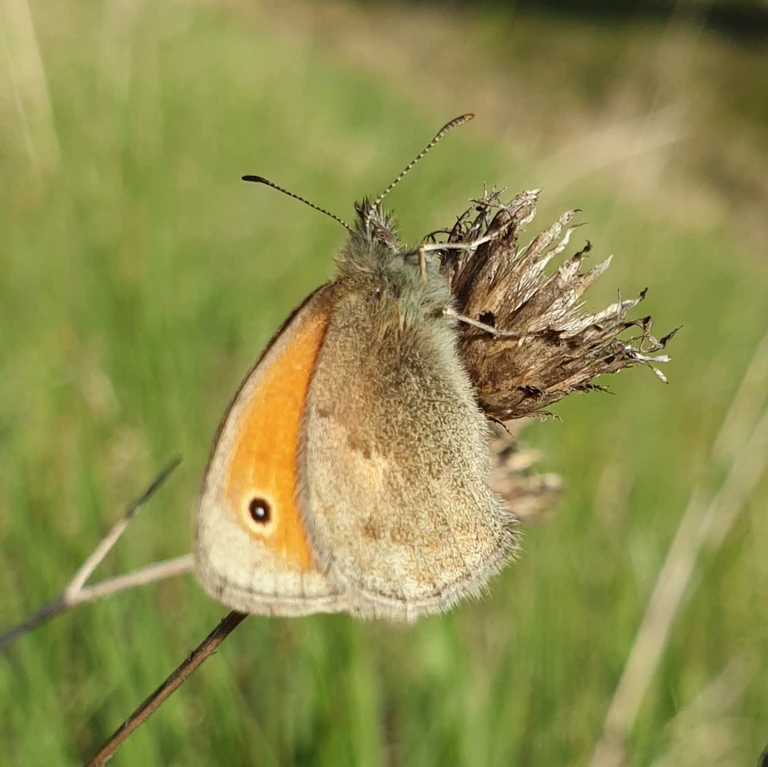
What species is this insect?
Coenonympha pamphilus
